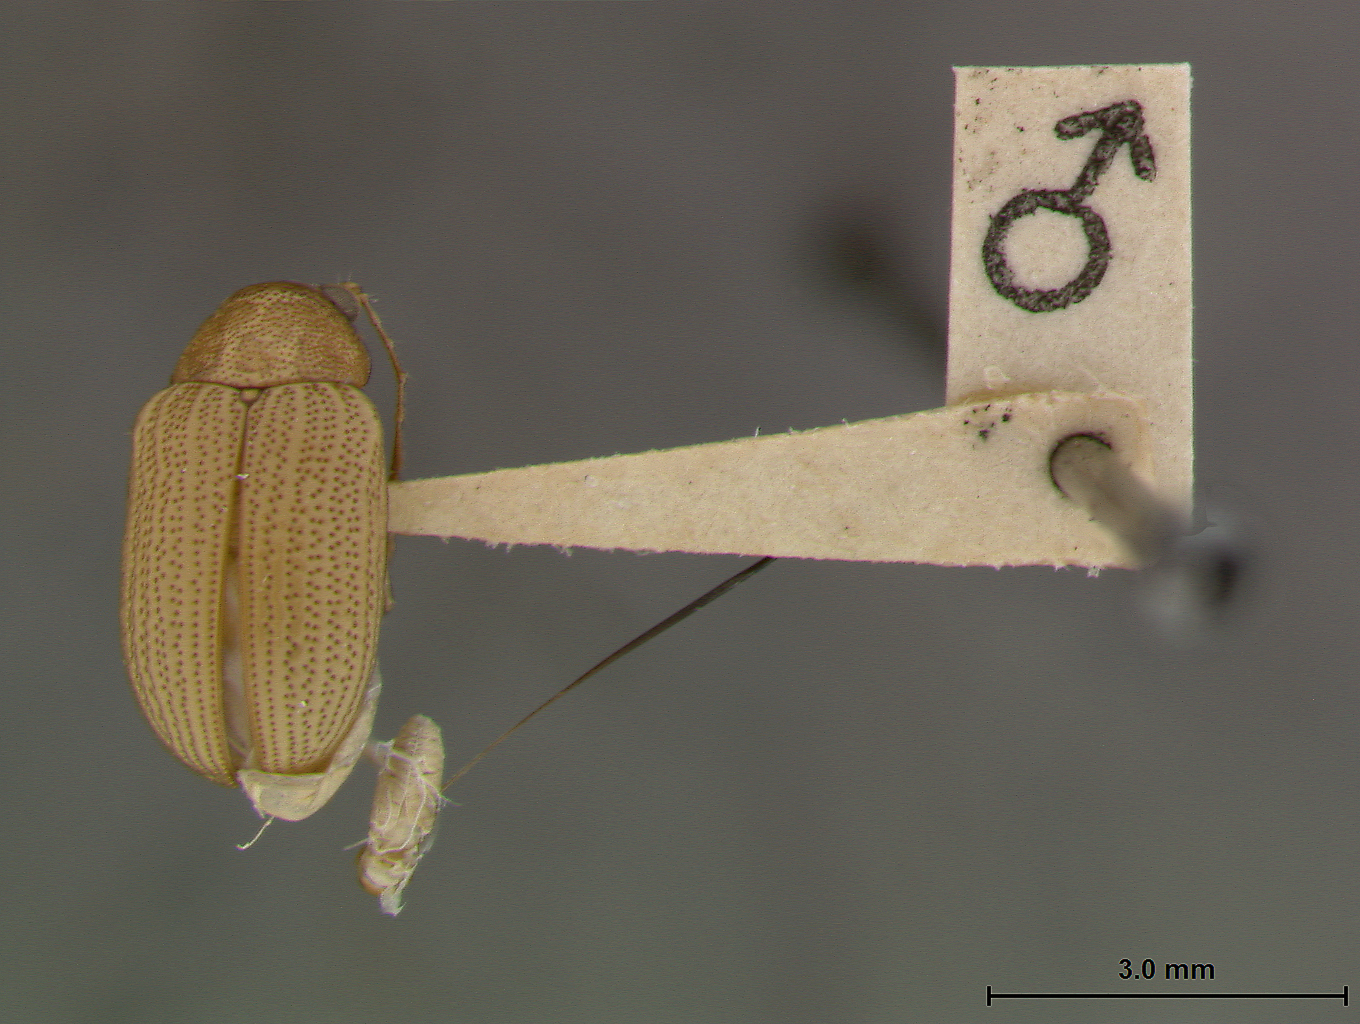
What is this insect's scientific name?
Colaspis recurva
